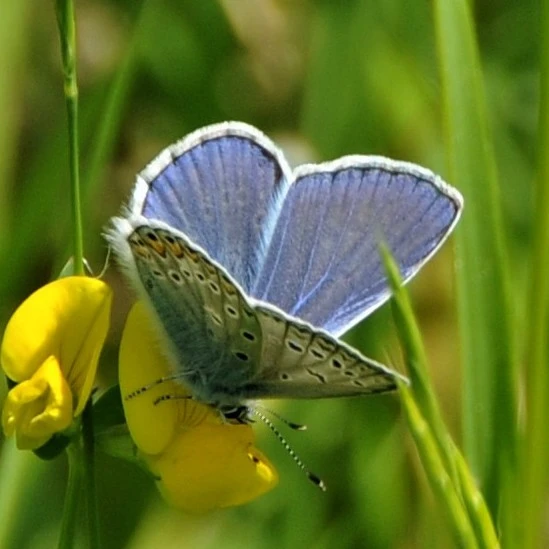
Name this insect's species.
Polyommatus icarus
